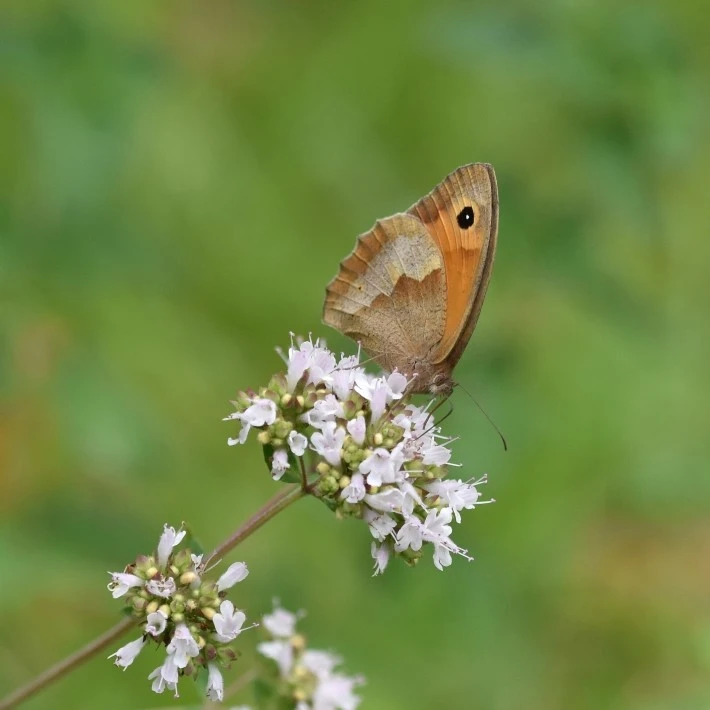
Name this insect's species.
Maniola jurtina
